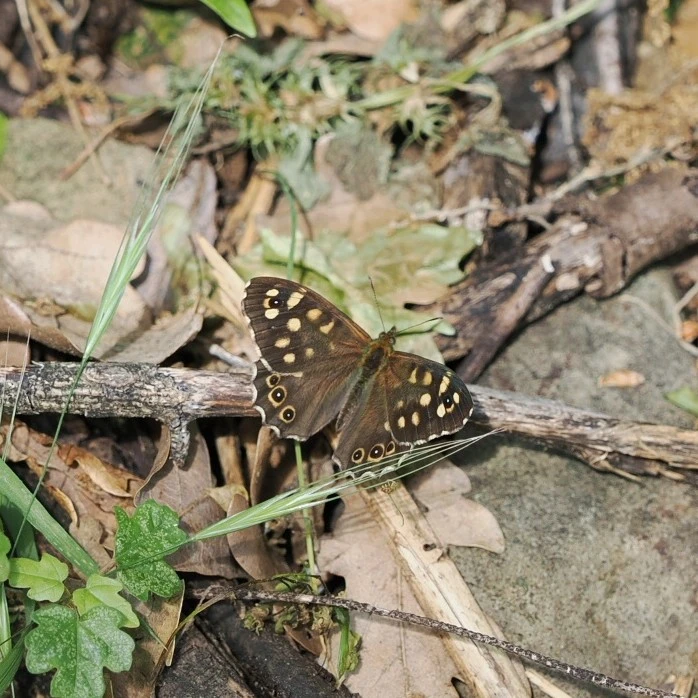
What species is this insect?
Pararge aegeria
